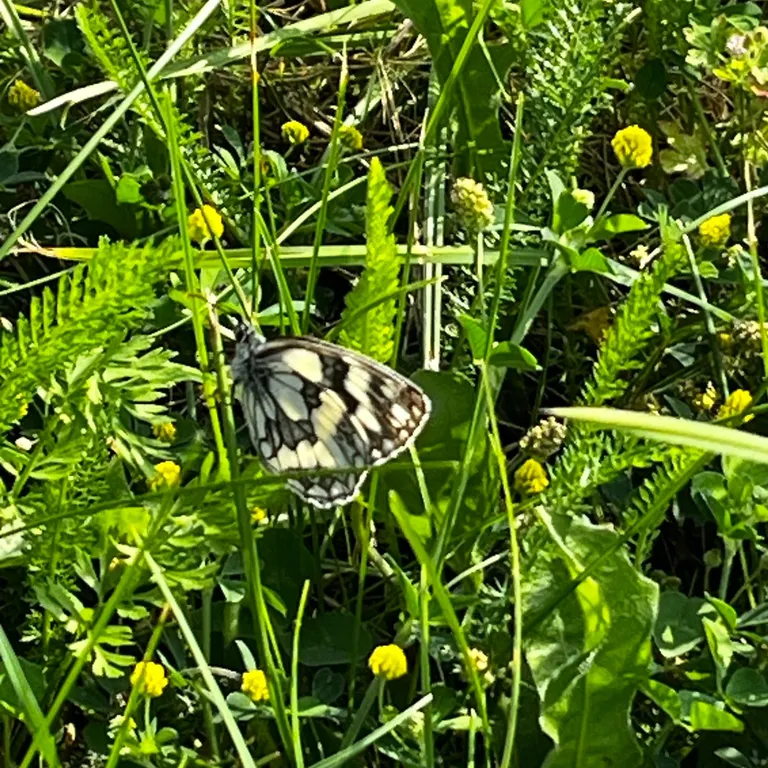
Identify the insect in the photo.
Melanargia galathea
